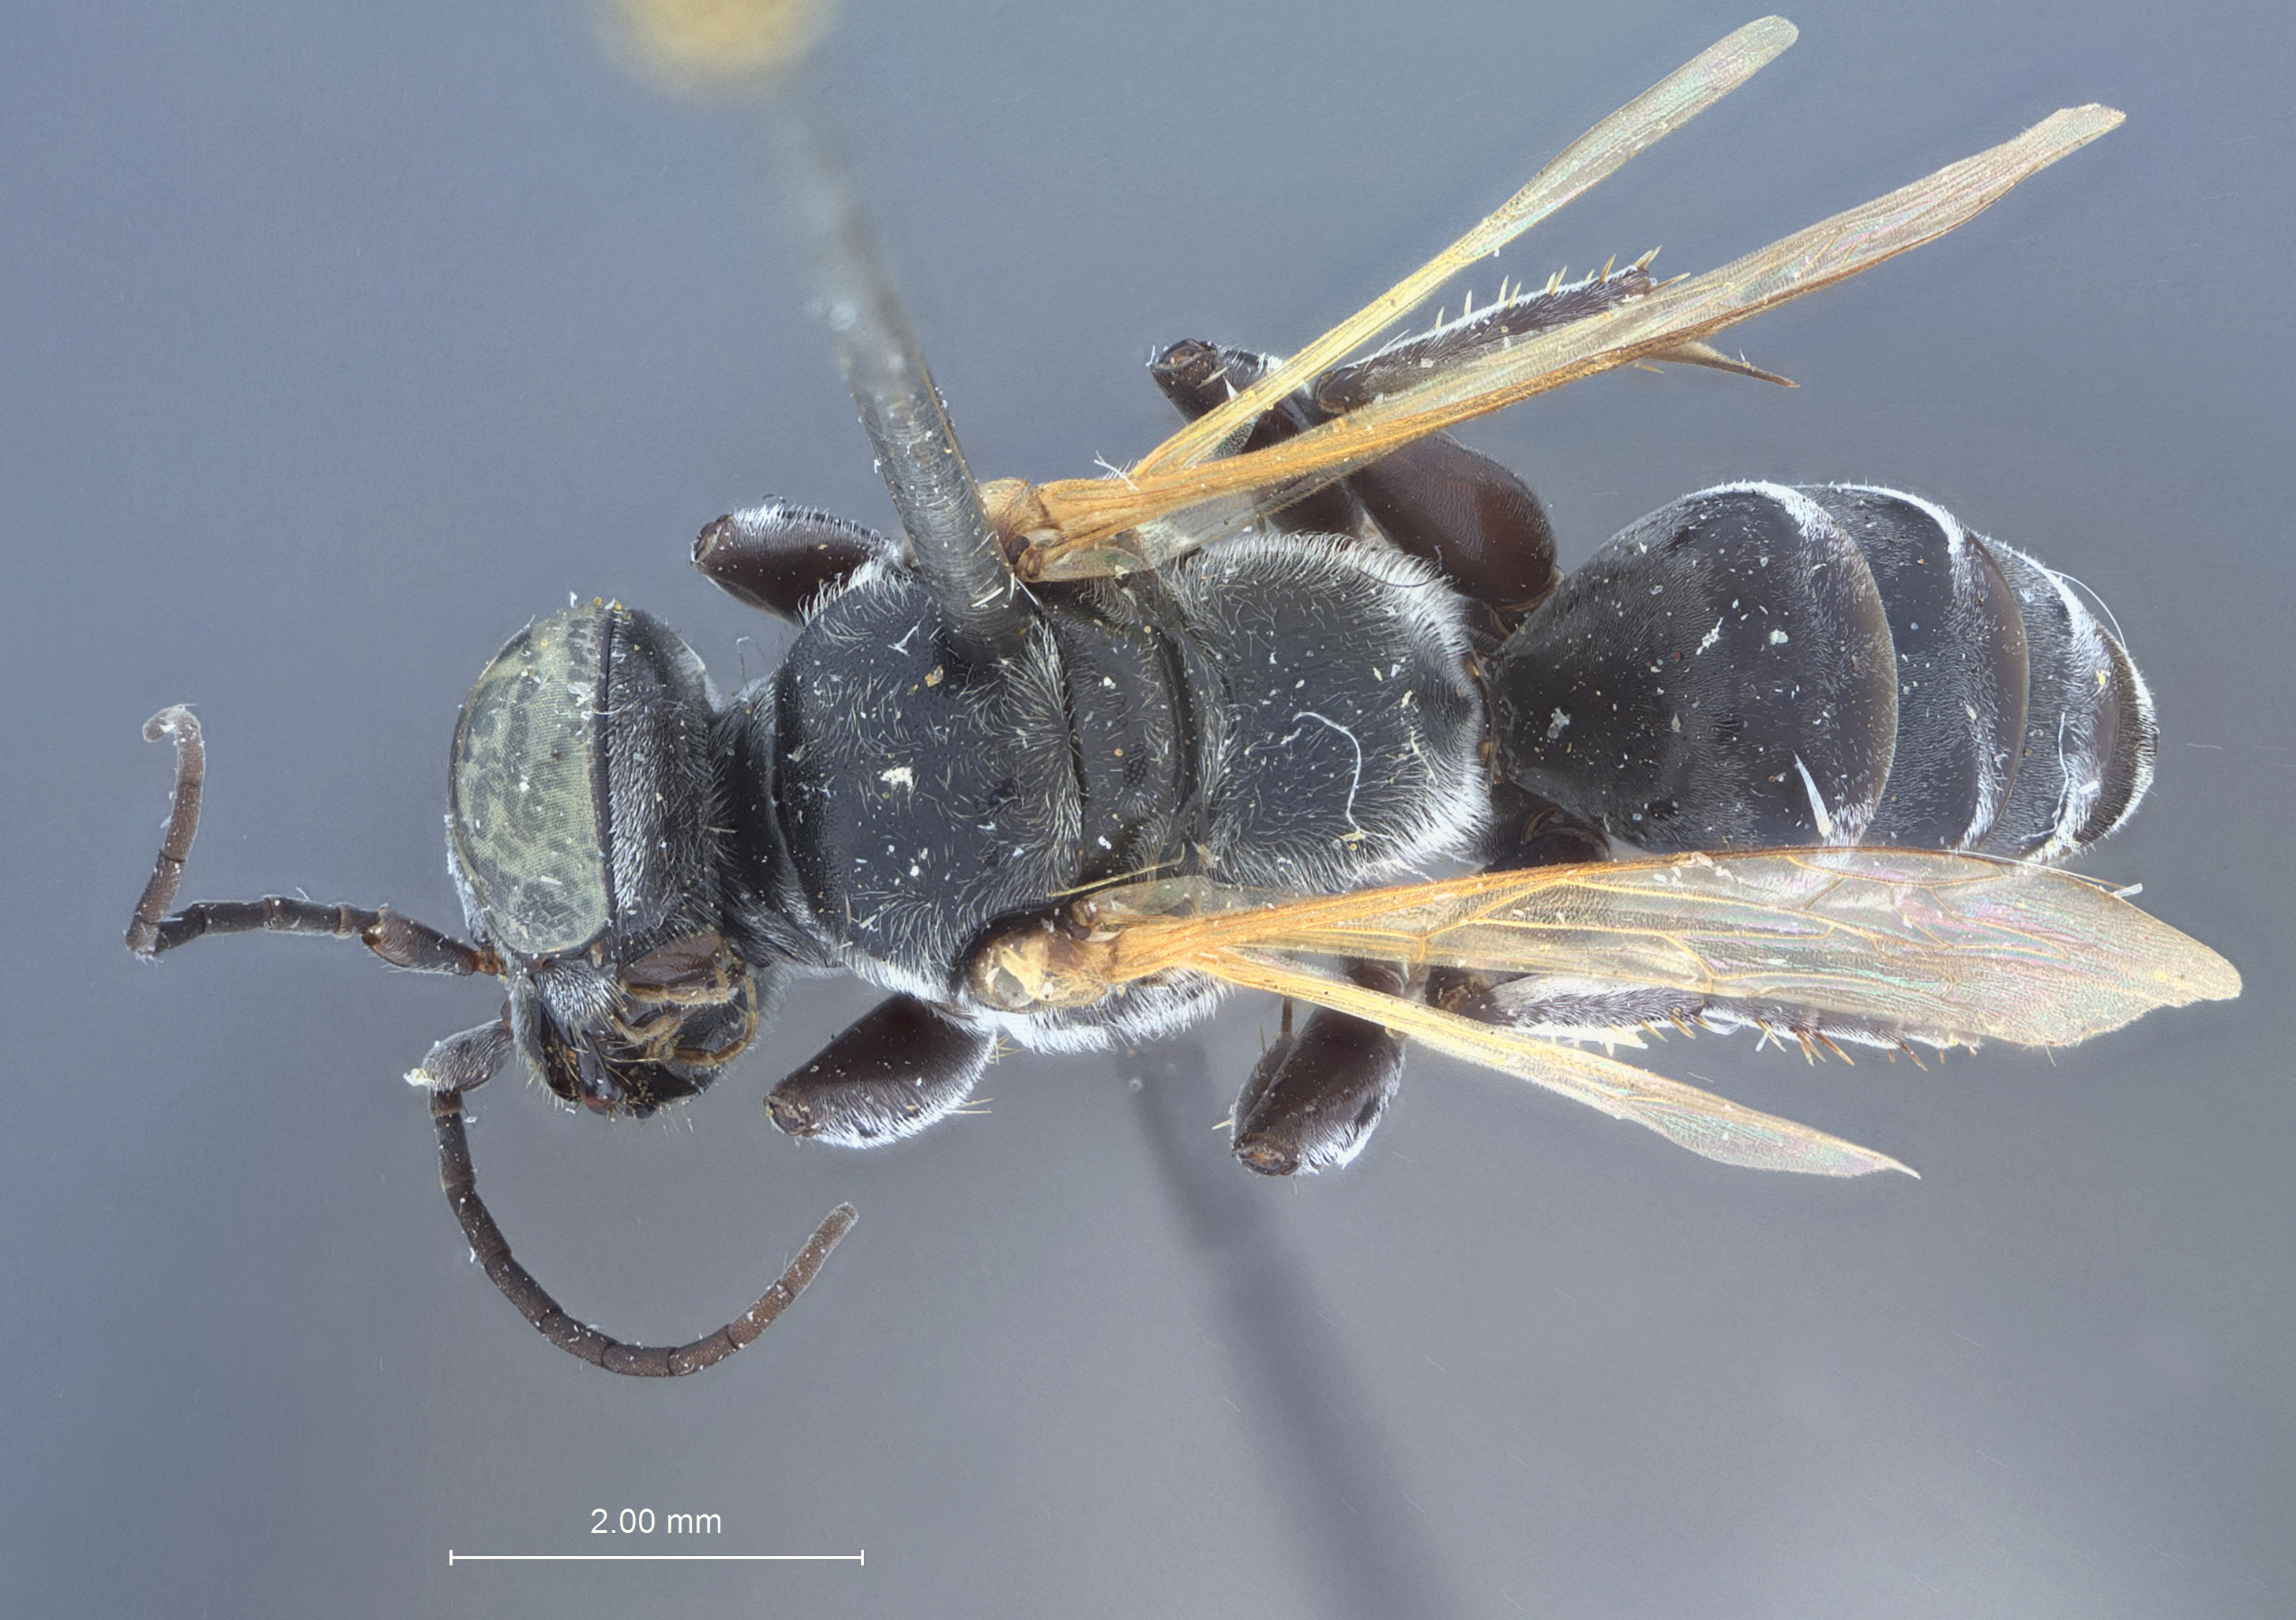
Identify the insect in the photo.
Tachysphex chiastotrichus
